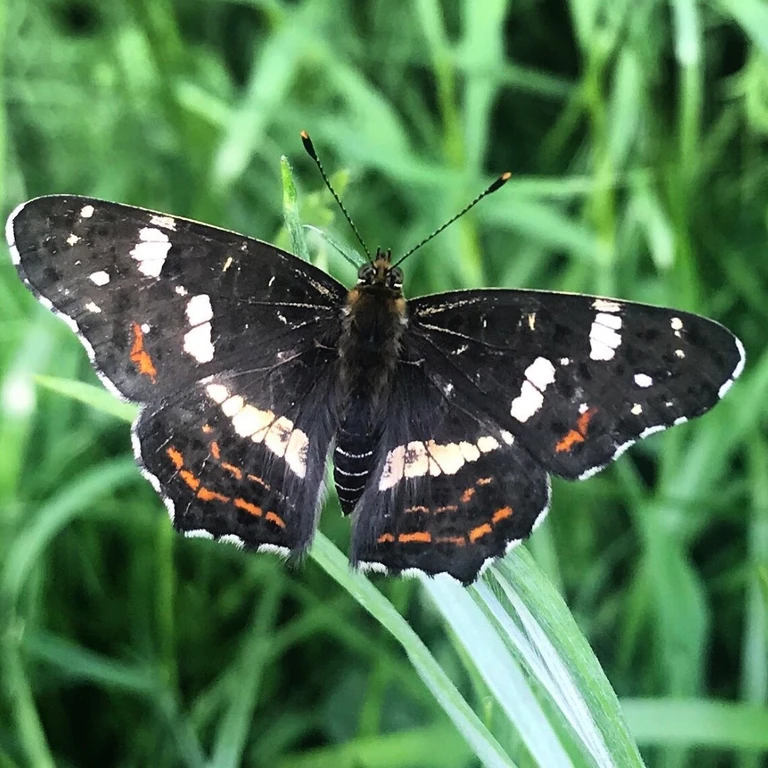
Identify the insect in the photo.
Araschnia levana
